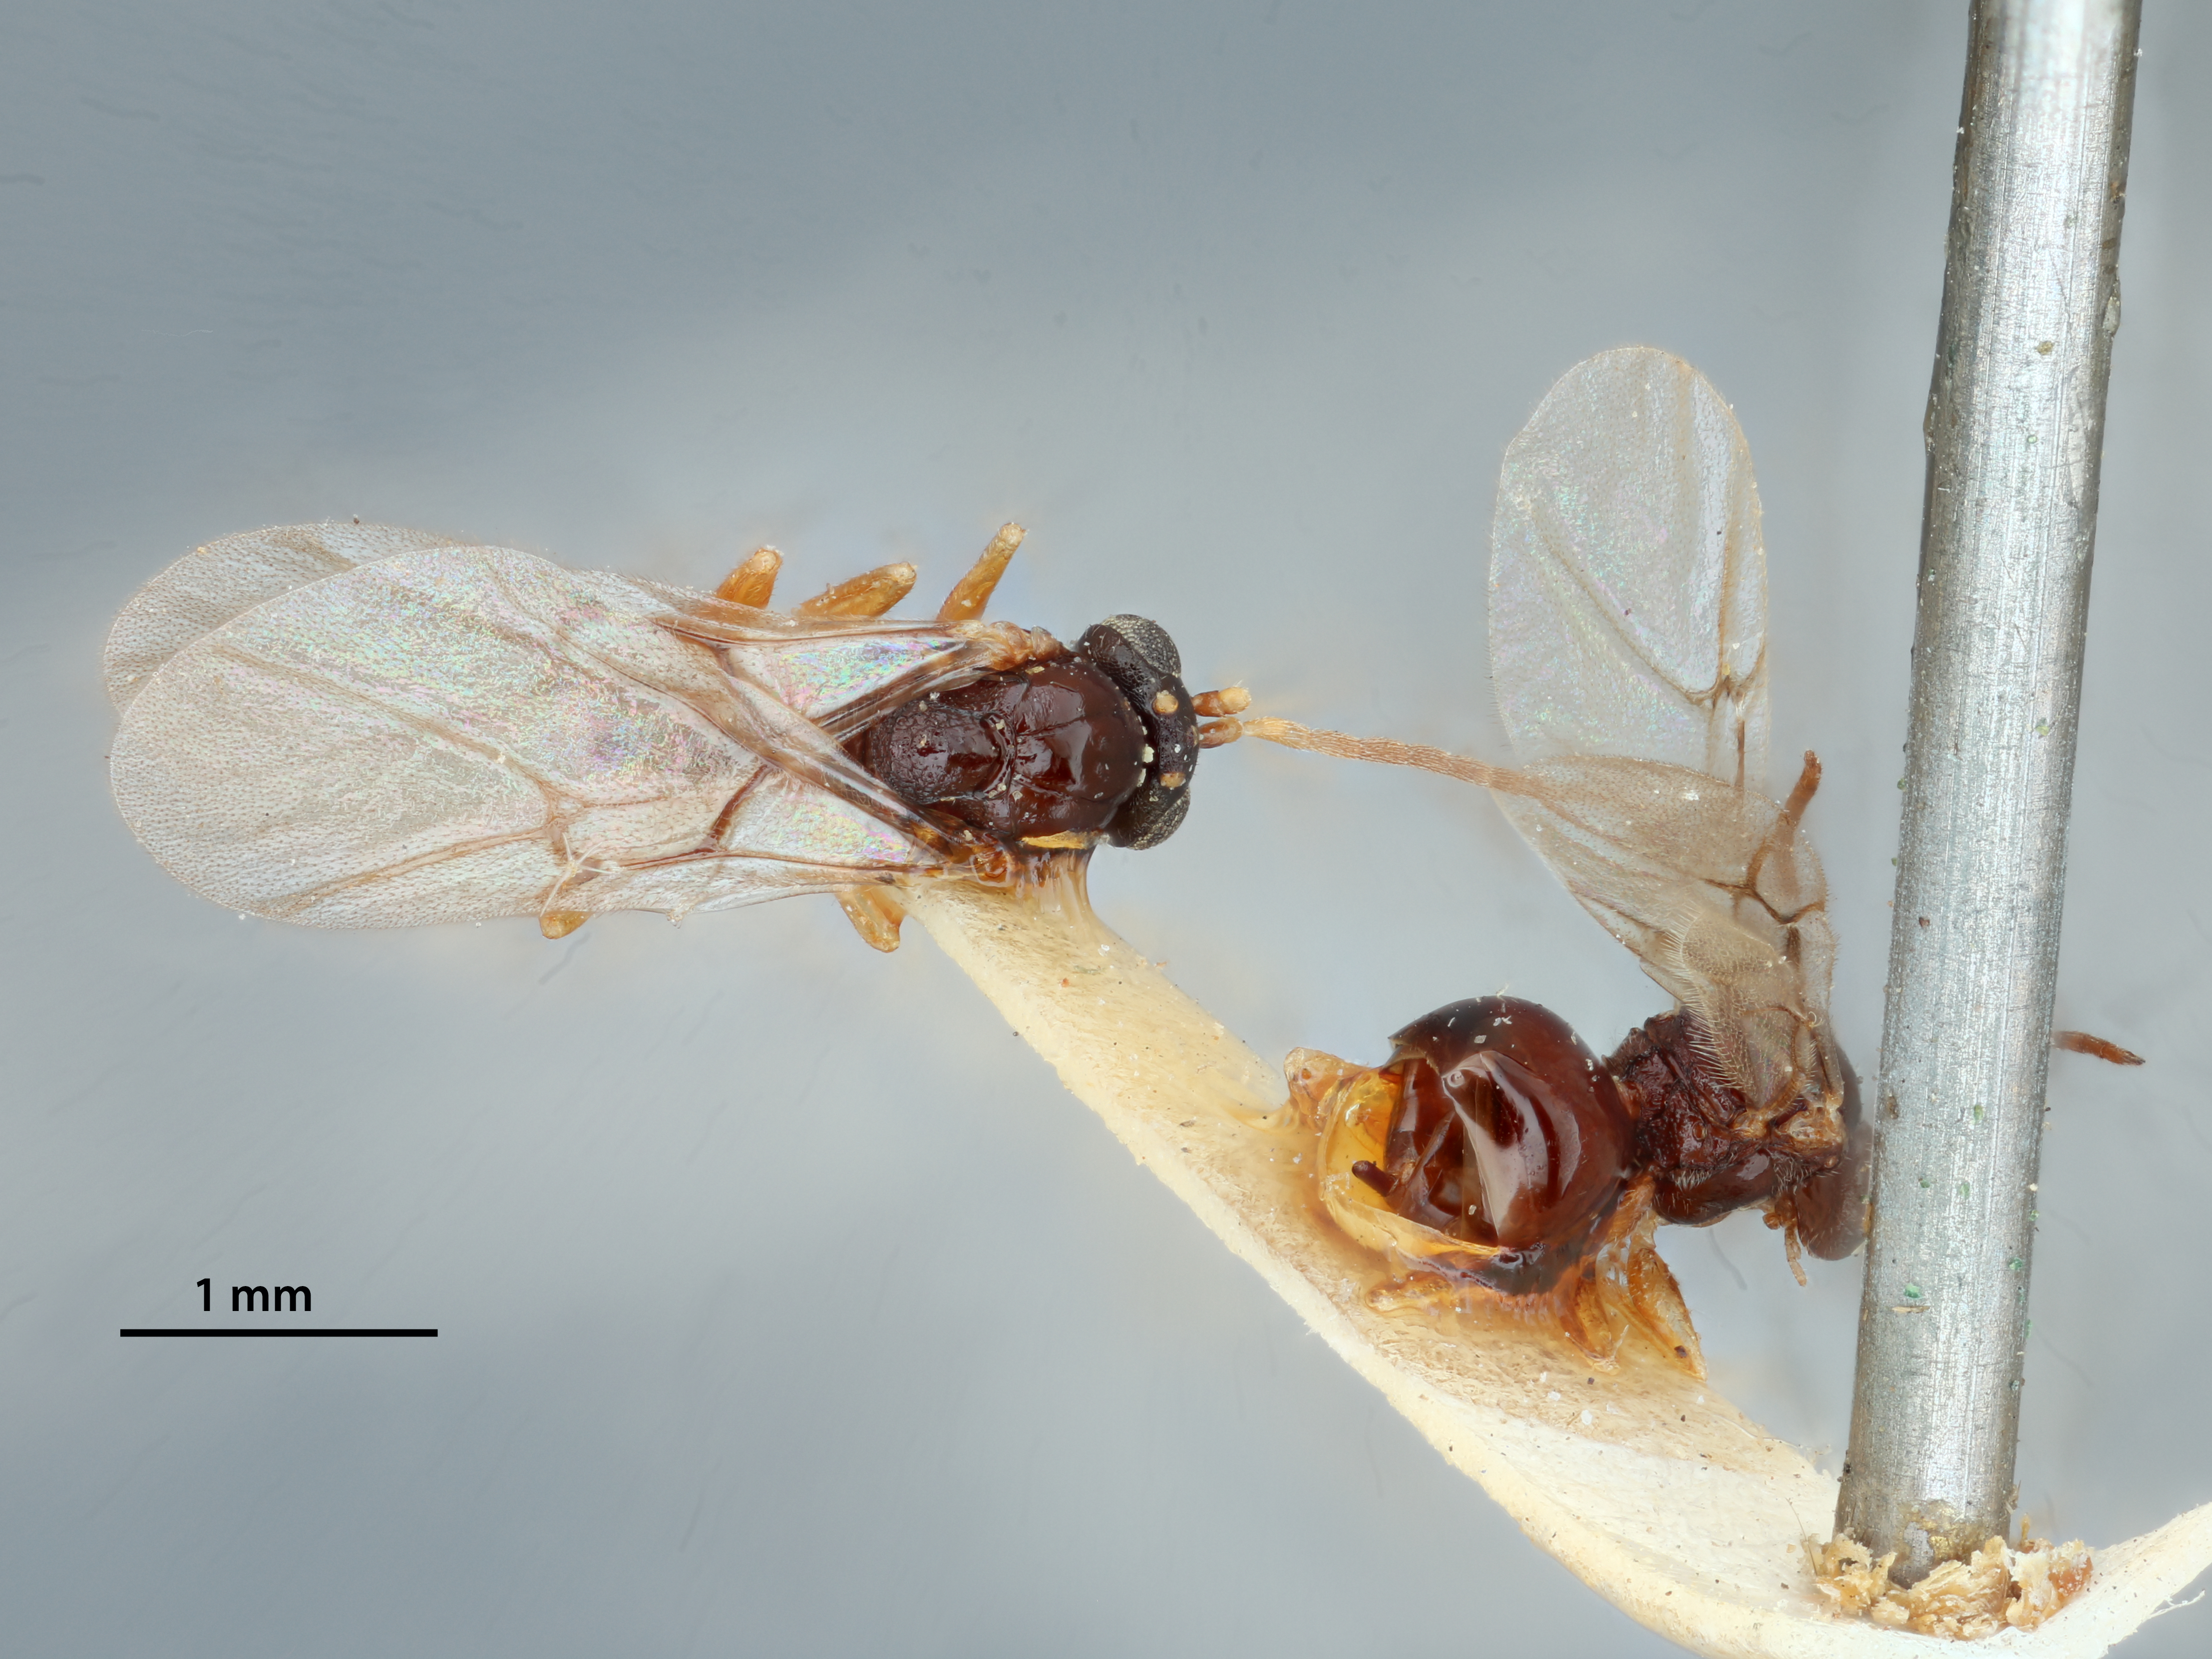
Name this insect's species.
Spathegaster quercus
